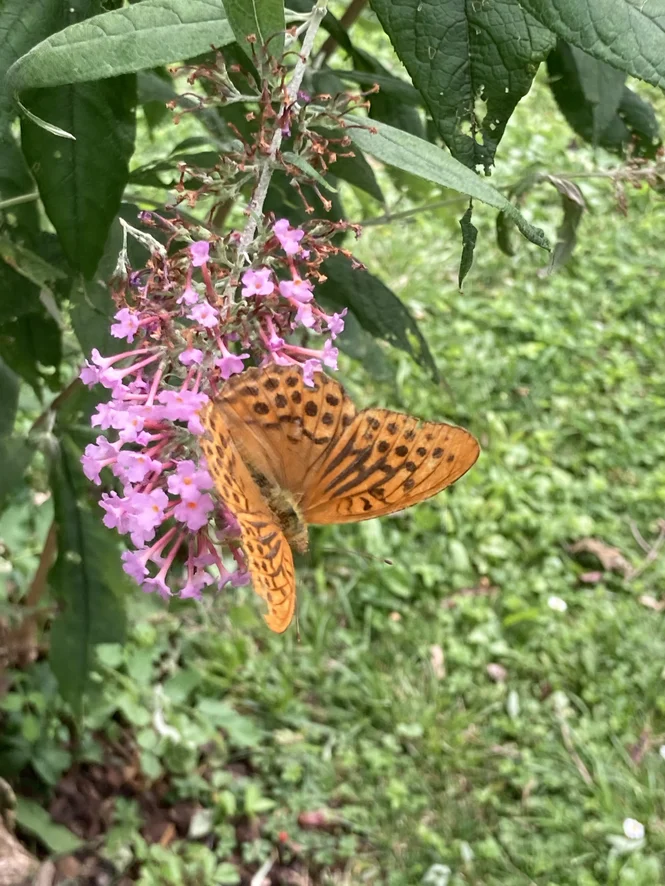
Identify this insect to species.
Argynnis paphia
